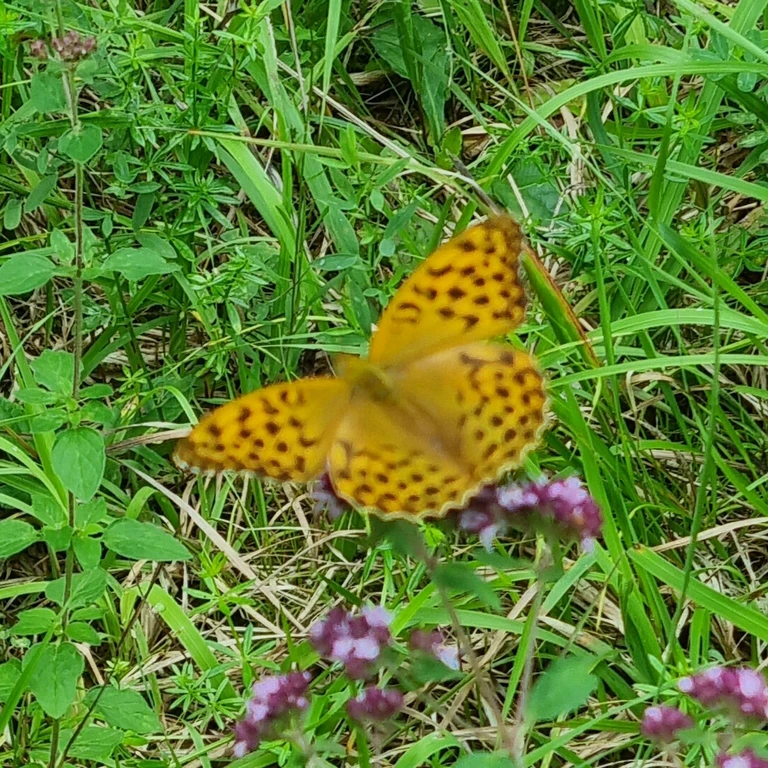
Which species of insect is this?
Argynnis paphia
